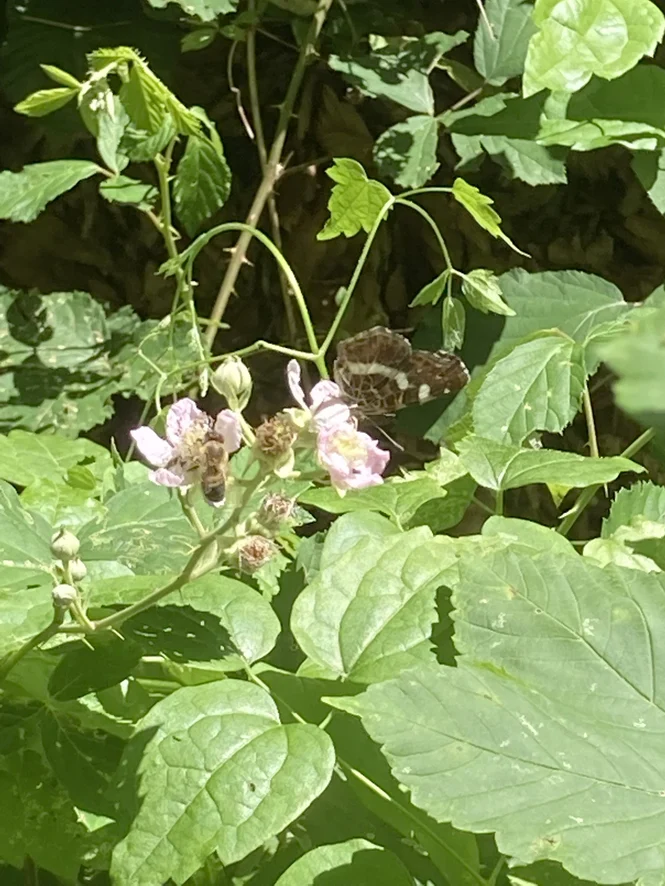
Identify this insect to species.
Araschnia levana
